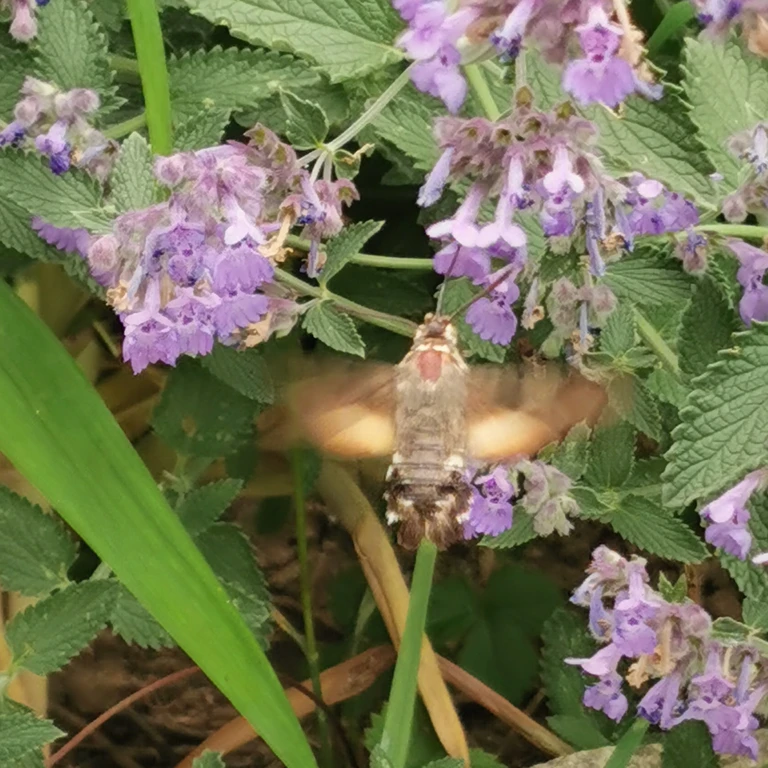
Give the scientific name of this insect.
Macroglossum stellatarum
